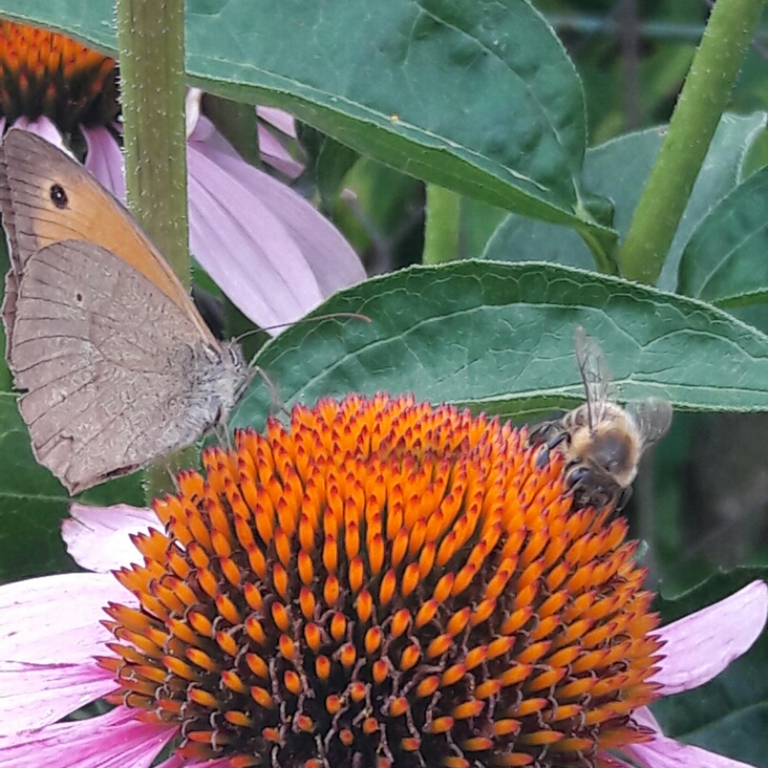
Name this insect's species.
Maniola jurtina
